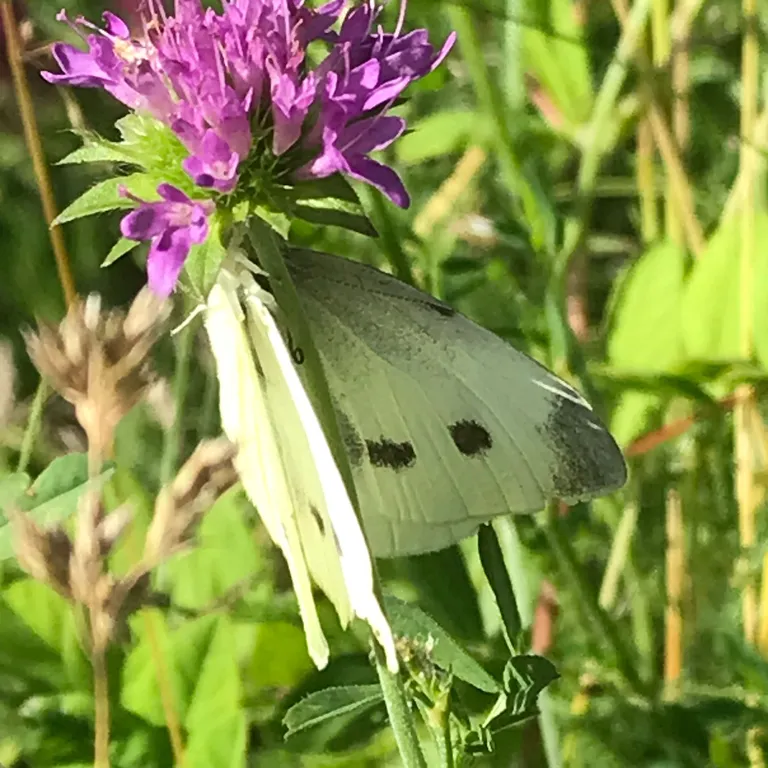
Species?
Pieris rapae
